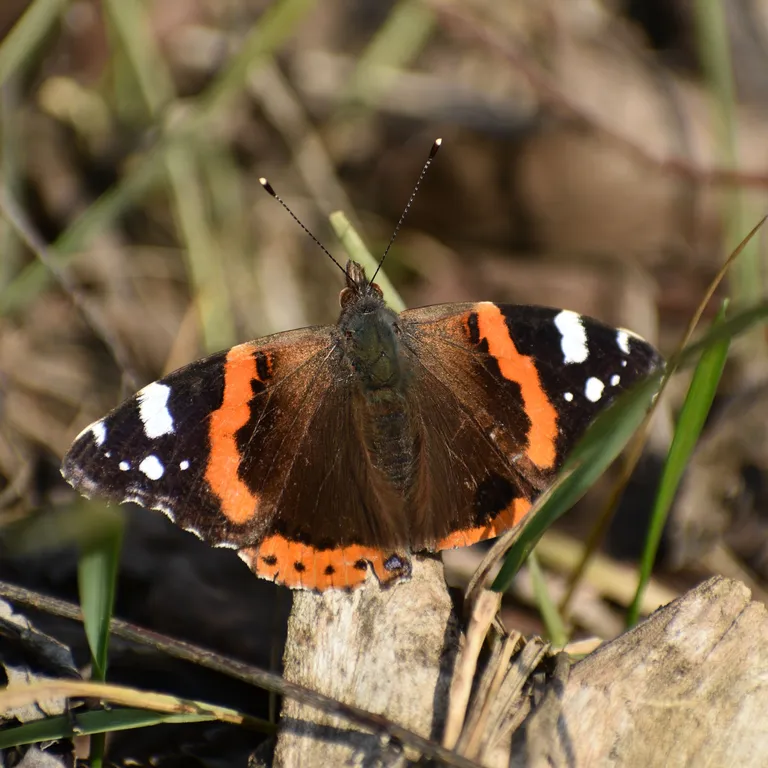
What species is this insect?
Vanessa atalanta
